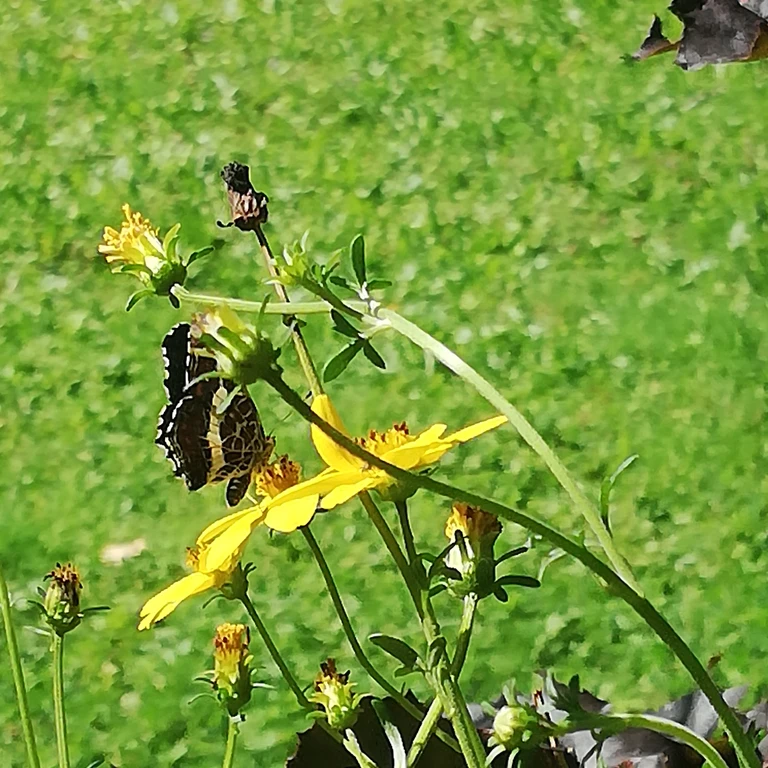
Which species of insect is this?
Araschnia levana
